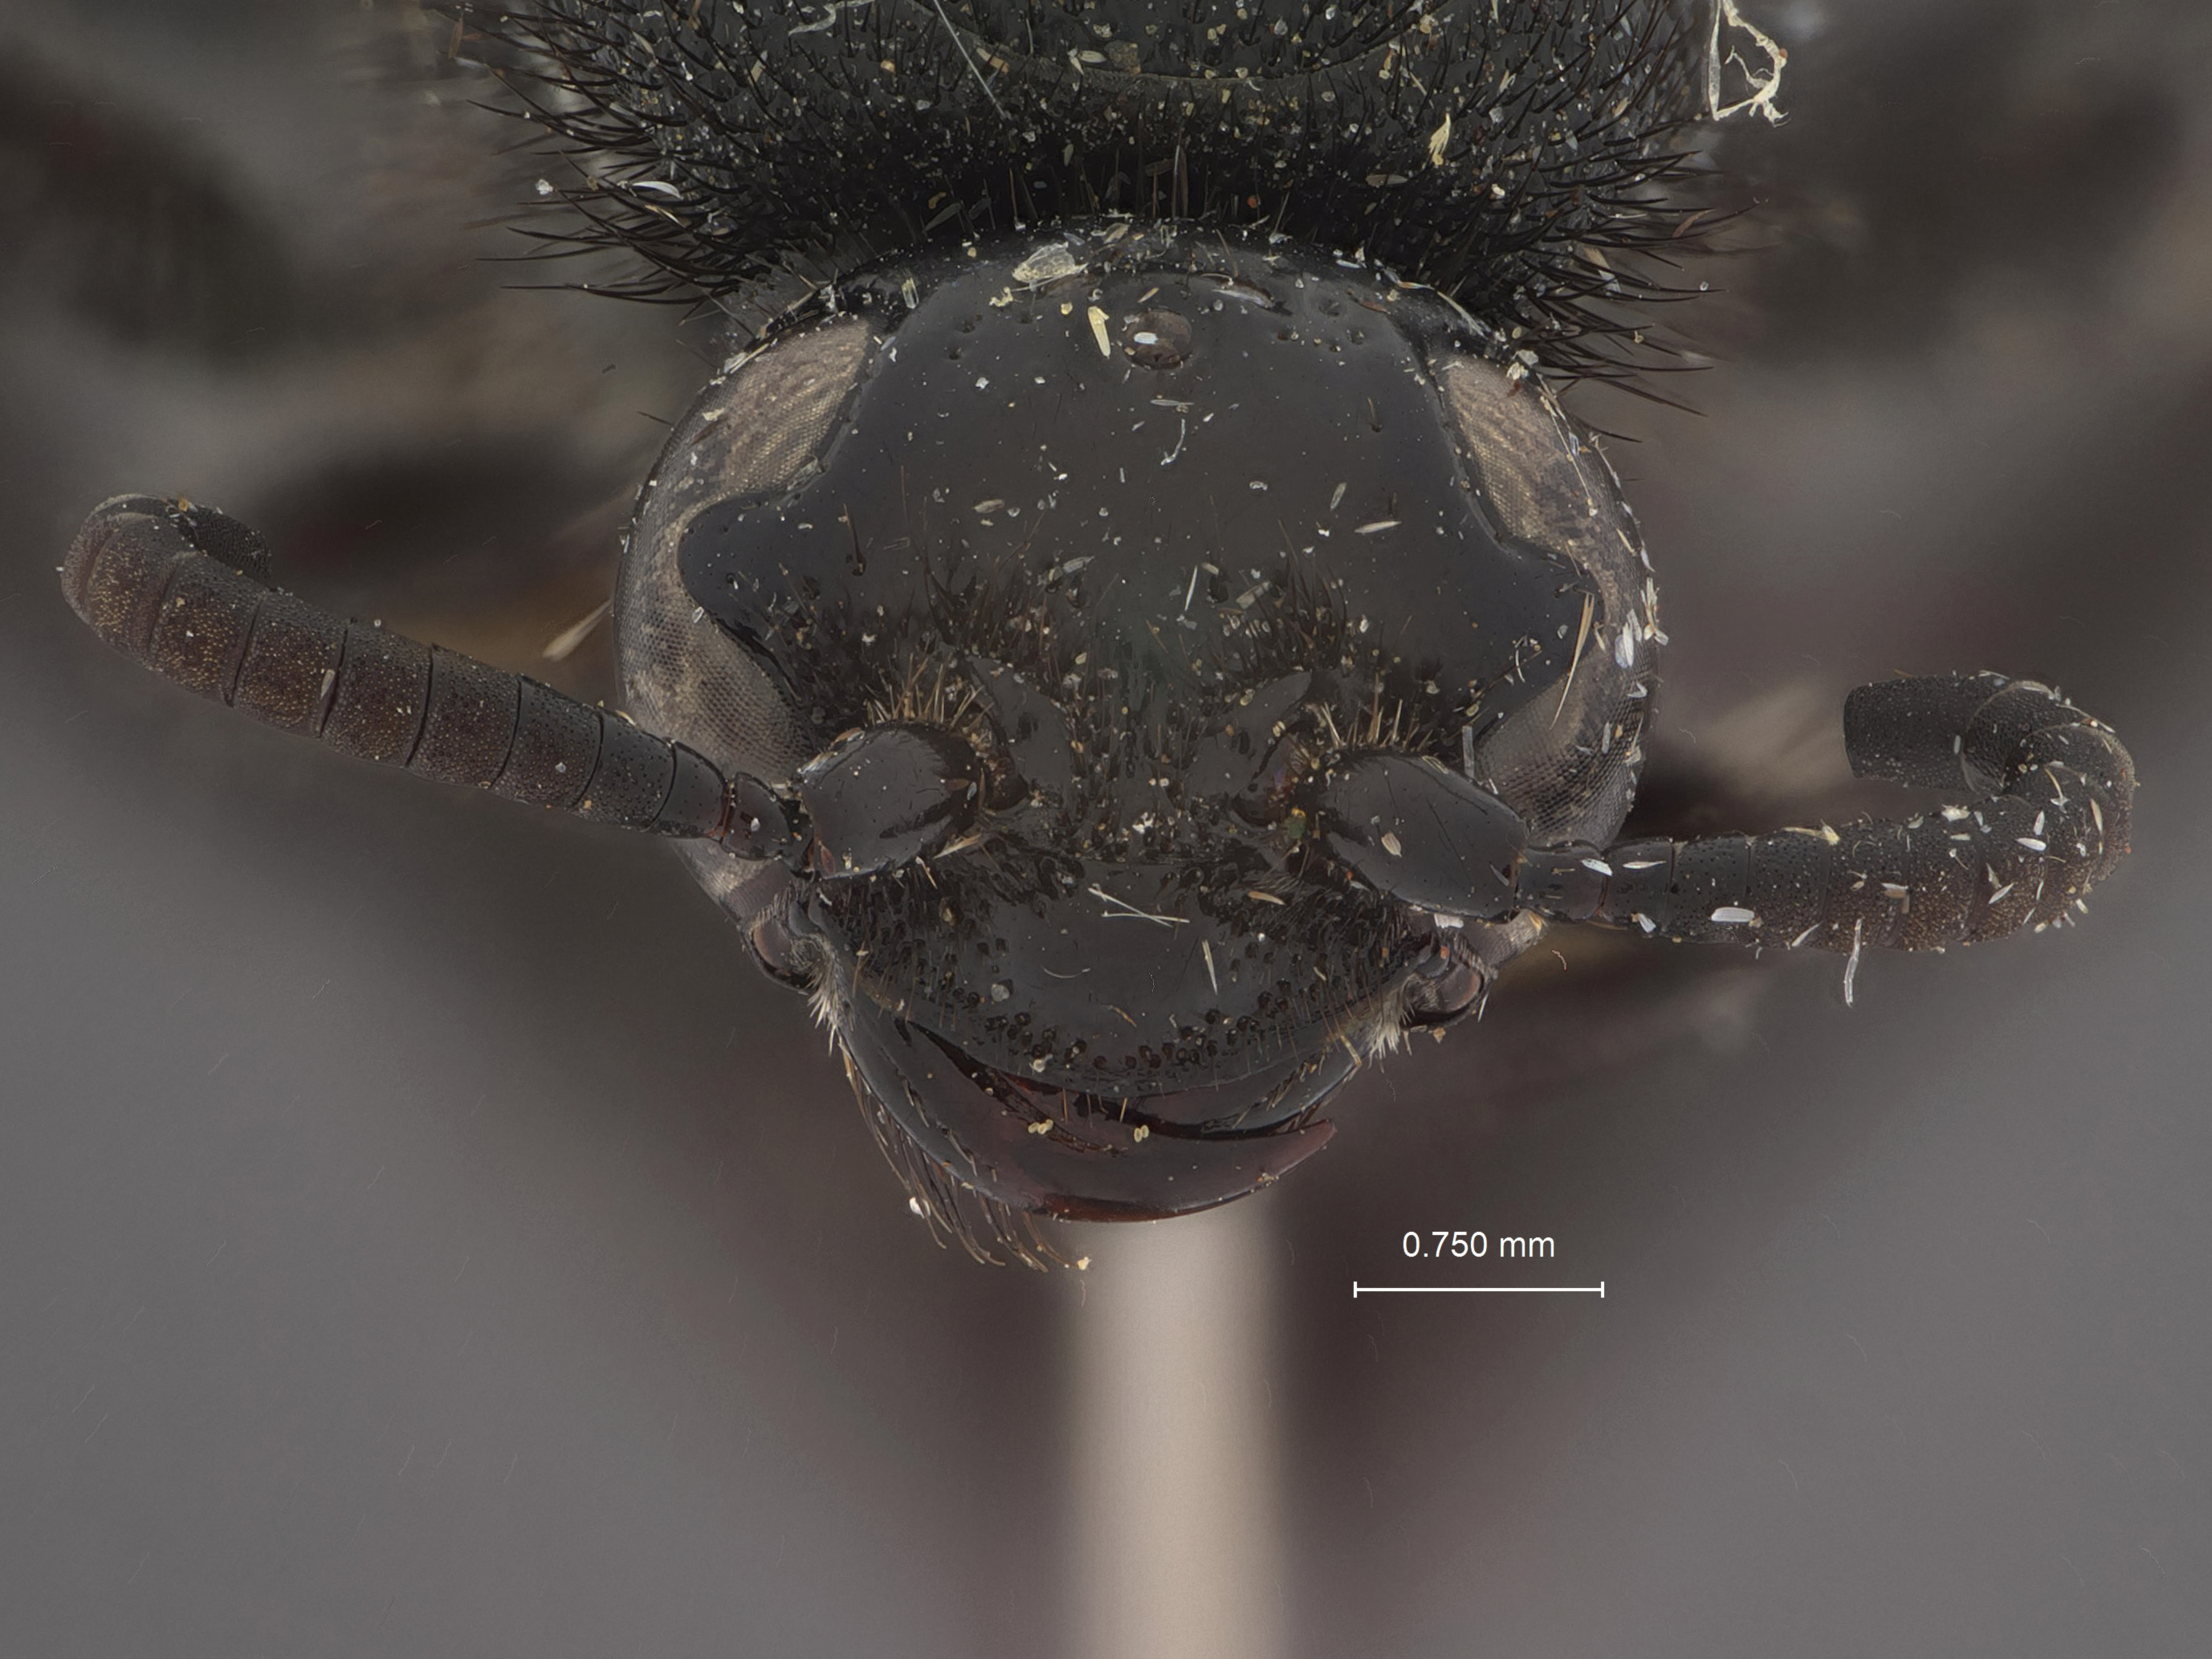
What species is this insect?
Scolia karunaratnei
